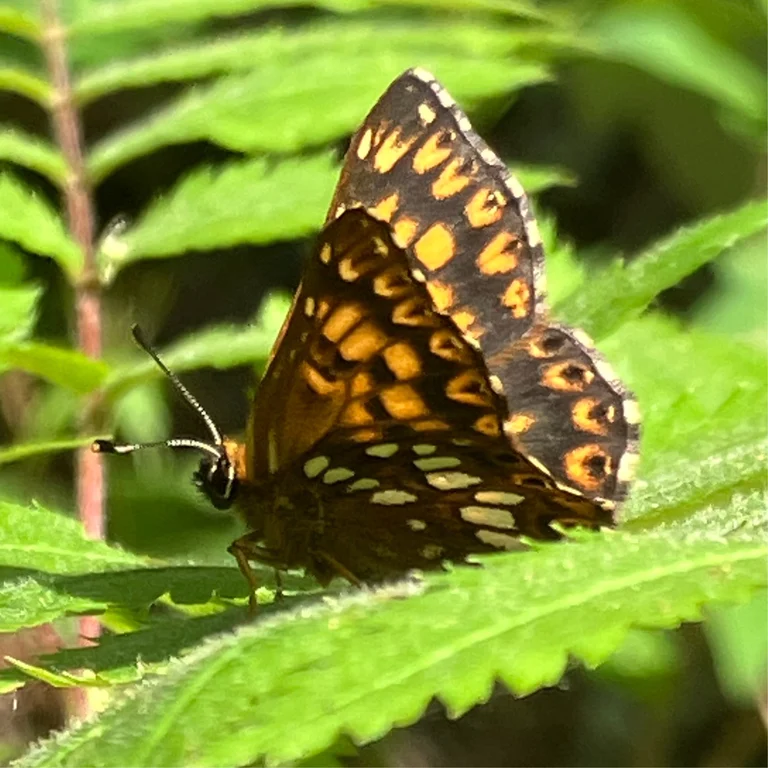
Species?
Hamearis lucina
